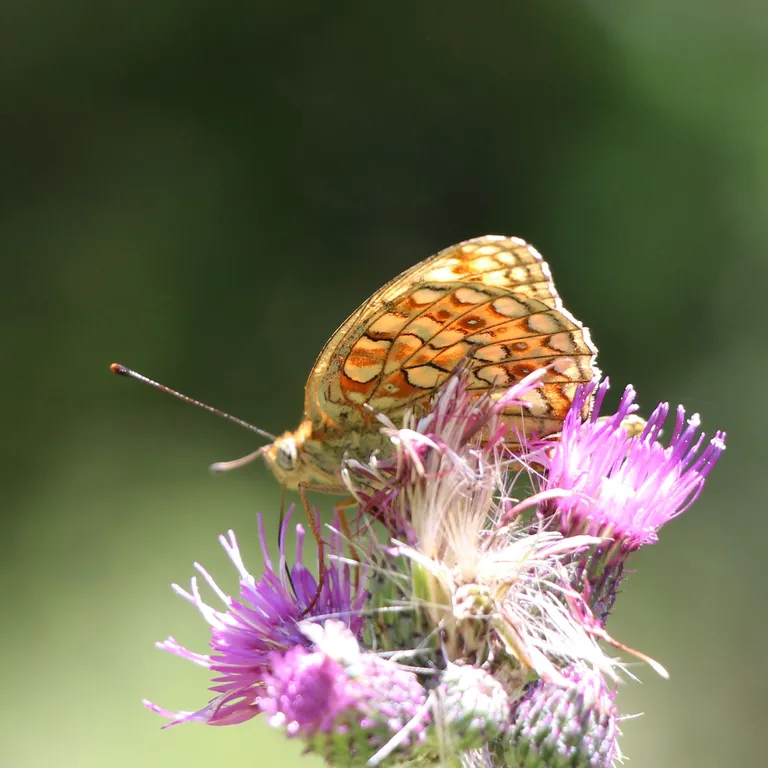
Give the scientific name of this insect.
Fabriciana niobe
